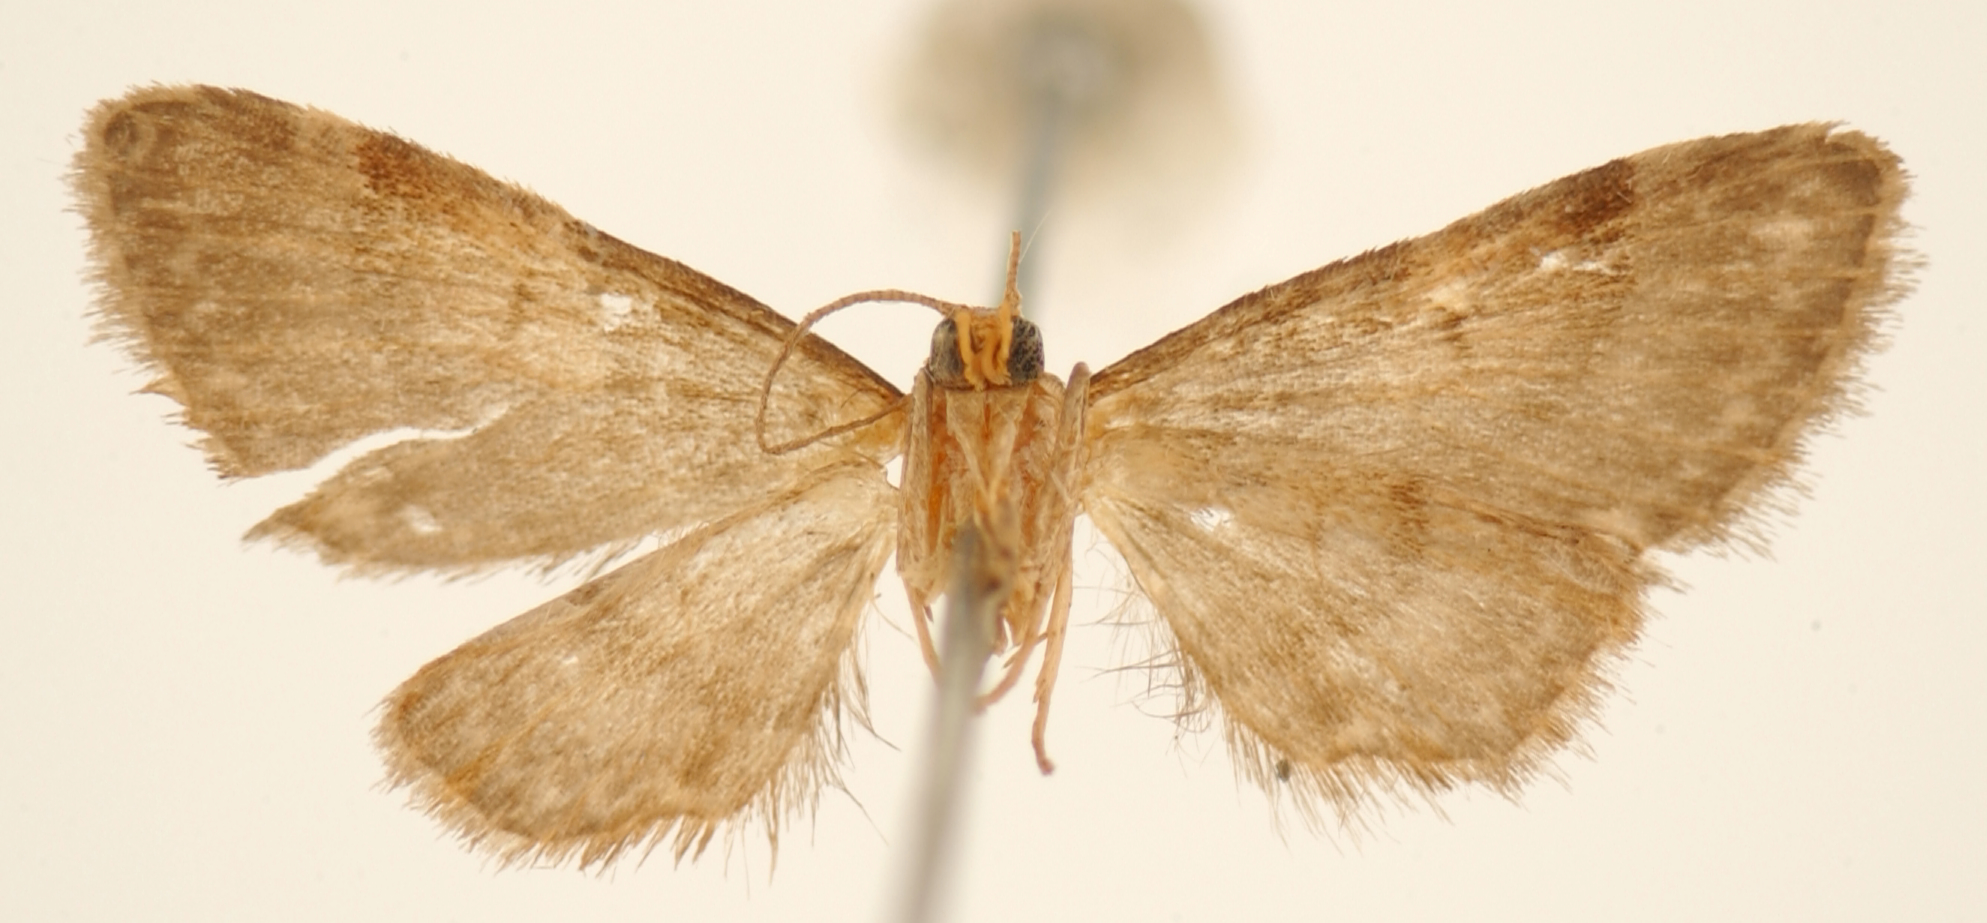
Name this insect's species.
Eupithecia rufa
